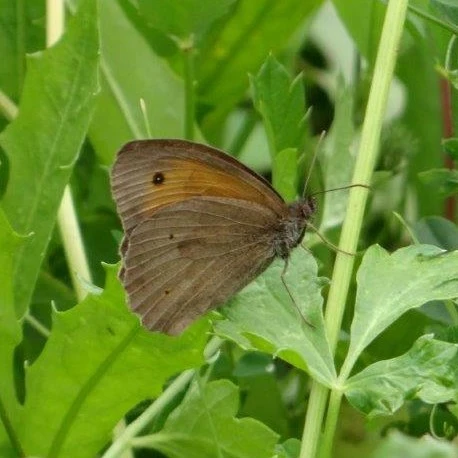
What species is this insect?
Maniola jurtina
